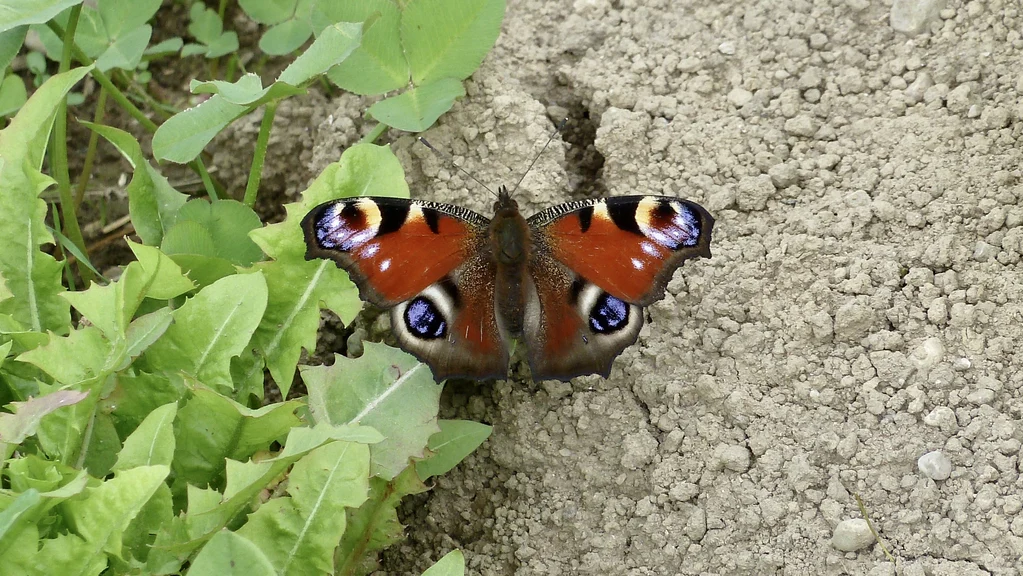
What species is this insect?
Aglais io
